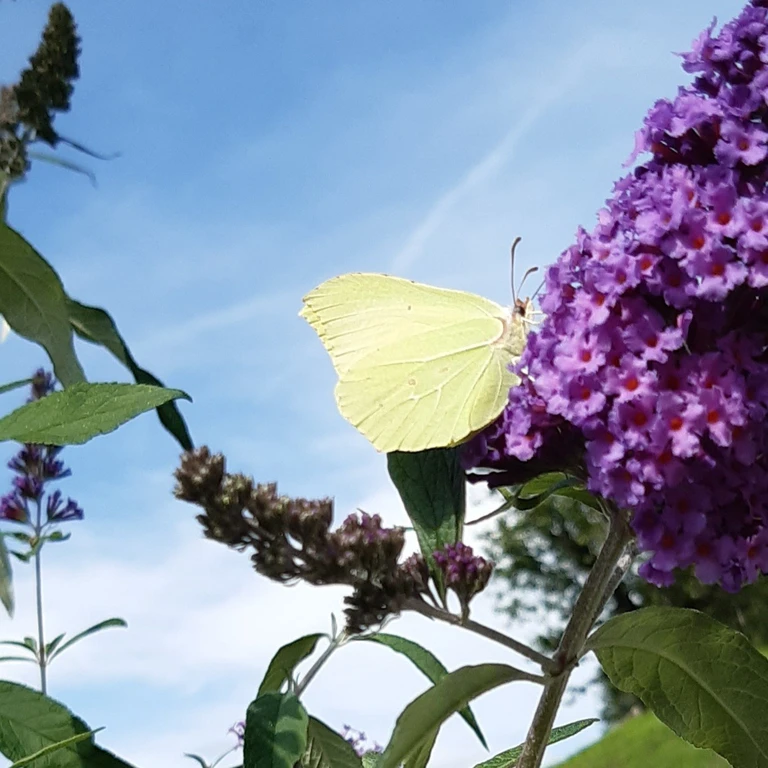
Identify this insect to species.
Gonepteryx rhamni
